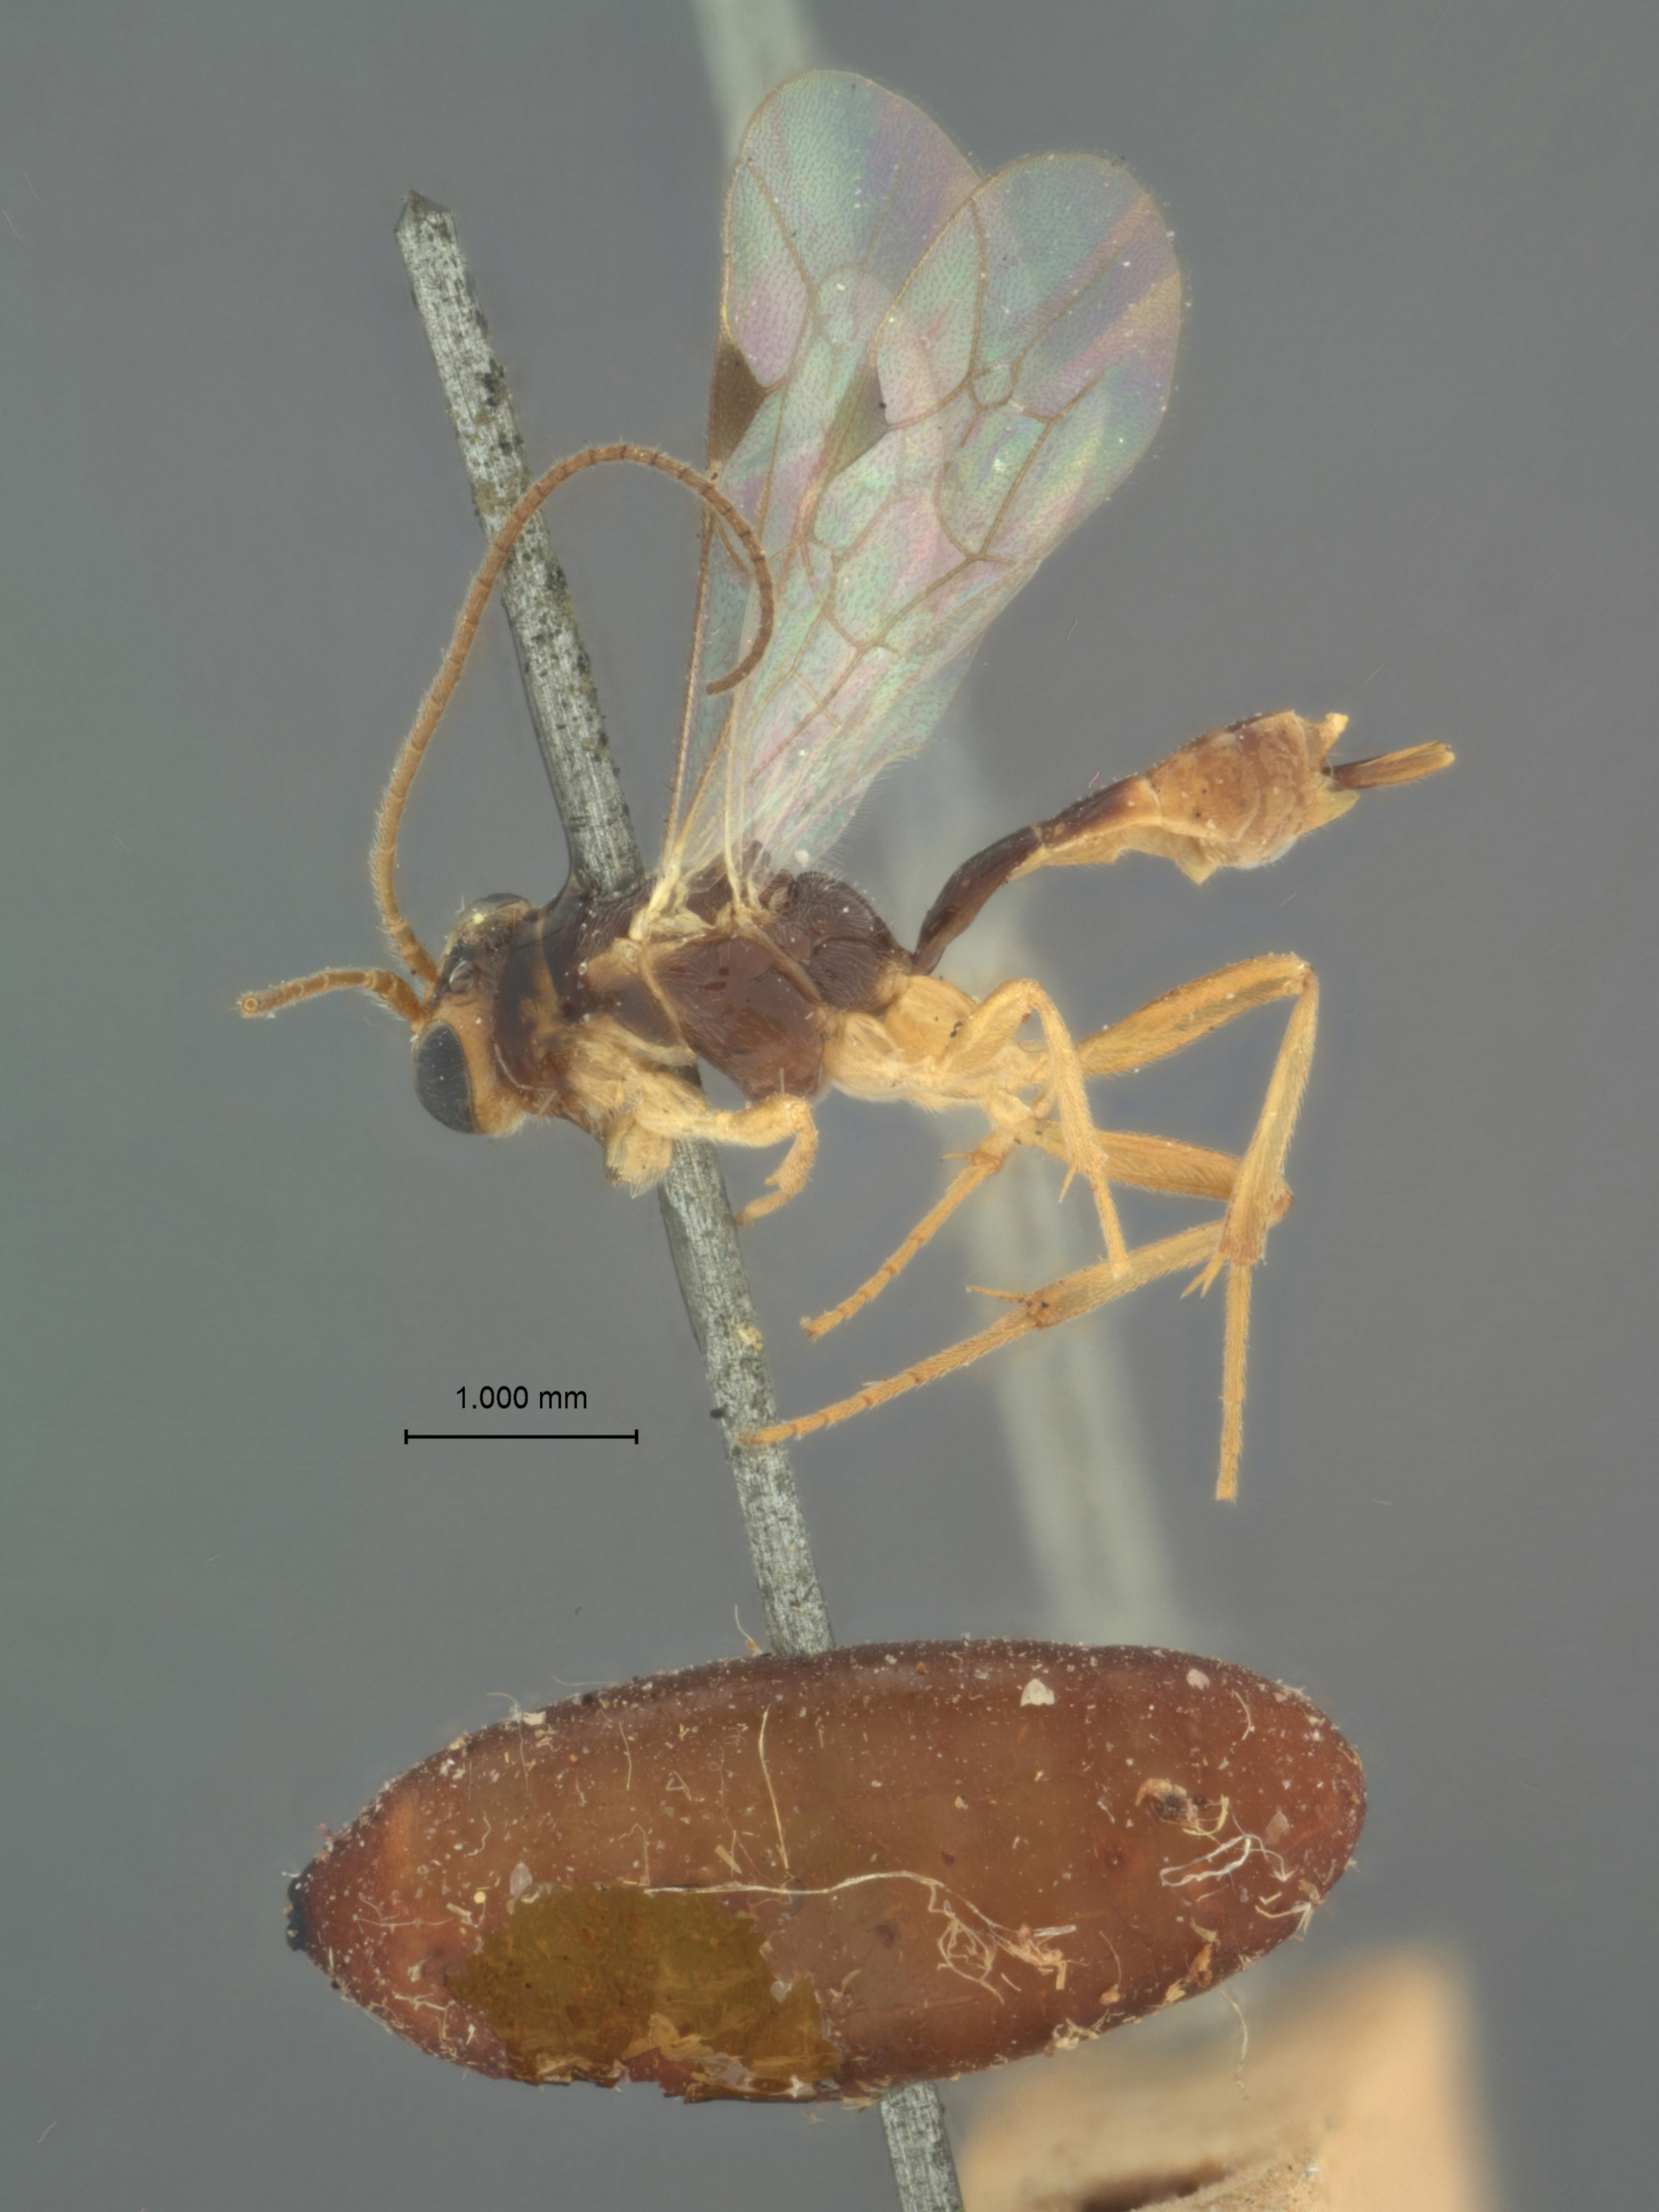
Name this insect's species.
Mesochorus tachinae
